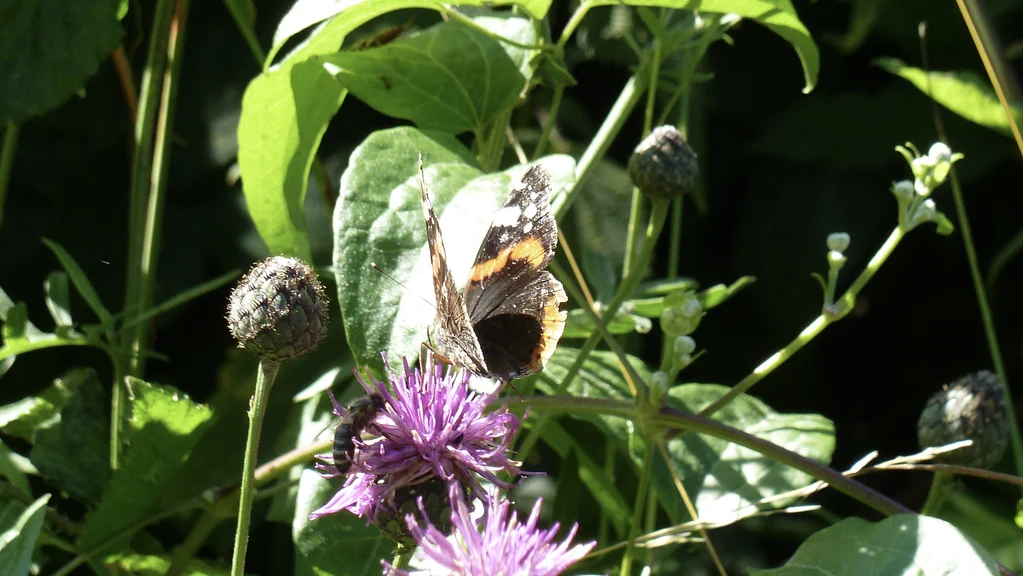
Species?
Vanessa atalanta
